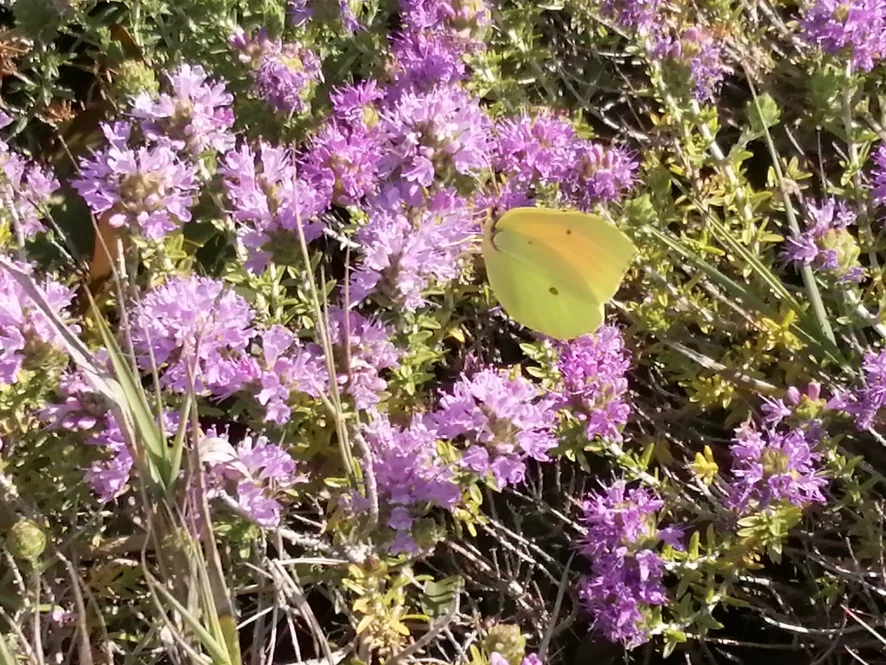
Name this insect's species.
Gonepteryx rhamni
